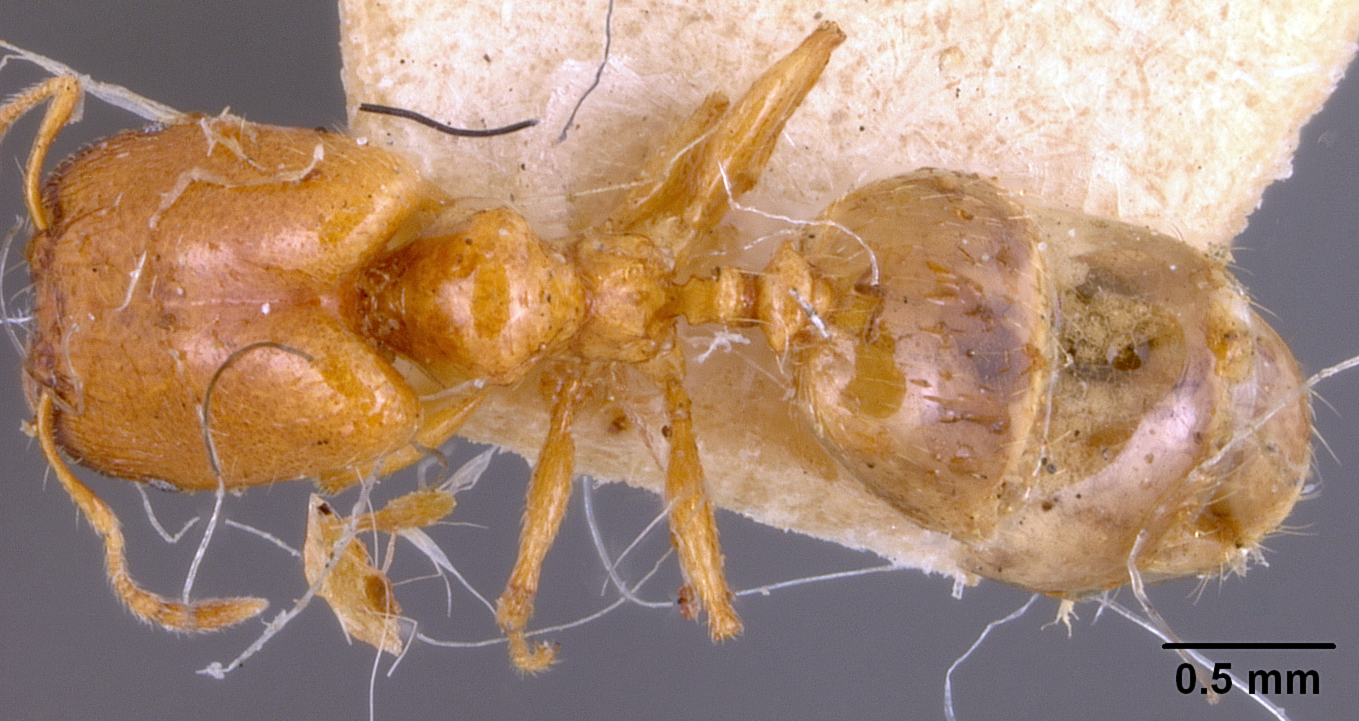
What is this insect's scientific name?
Pheidole strator
